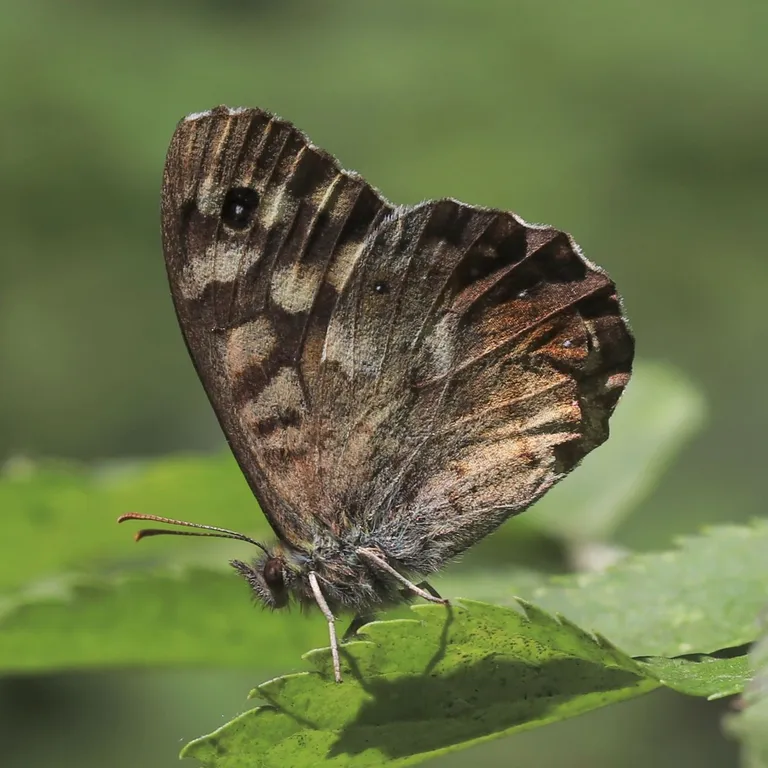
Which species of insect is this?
Pararge aegeria
